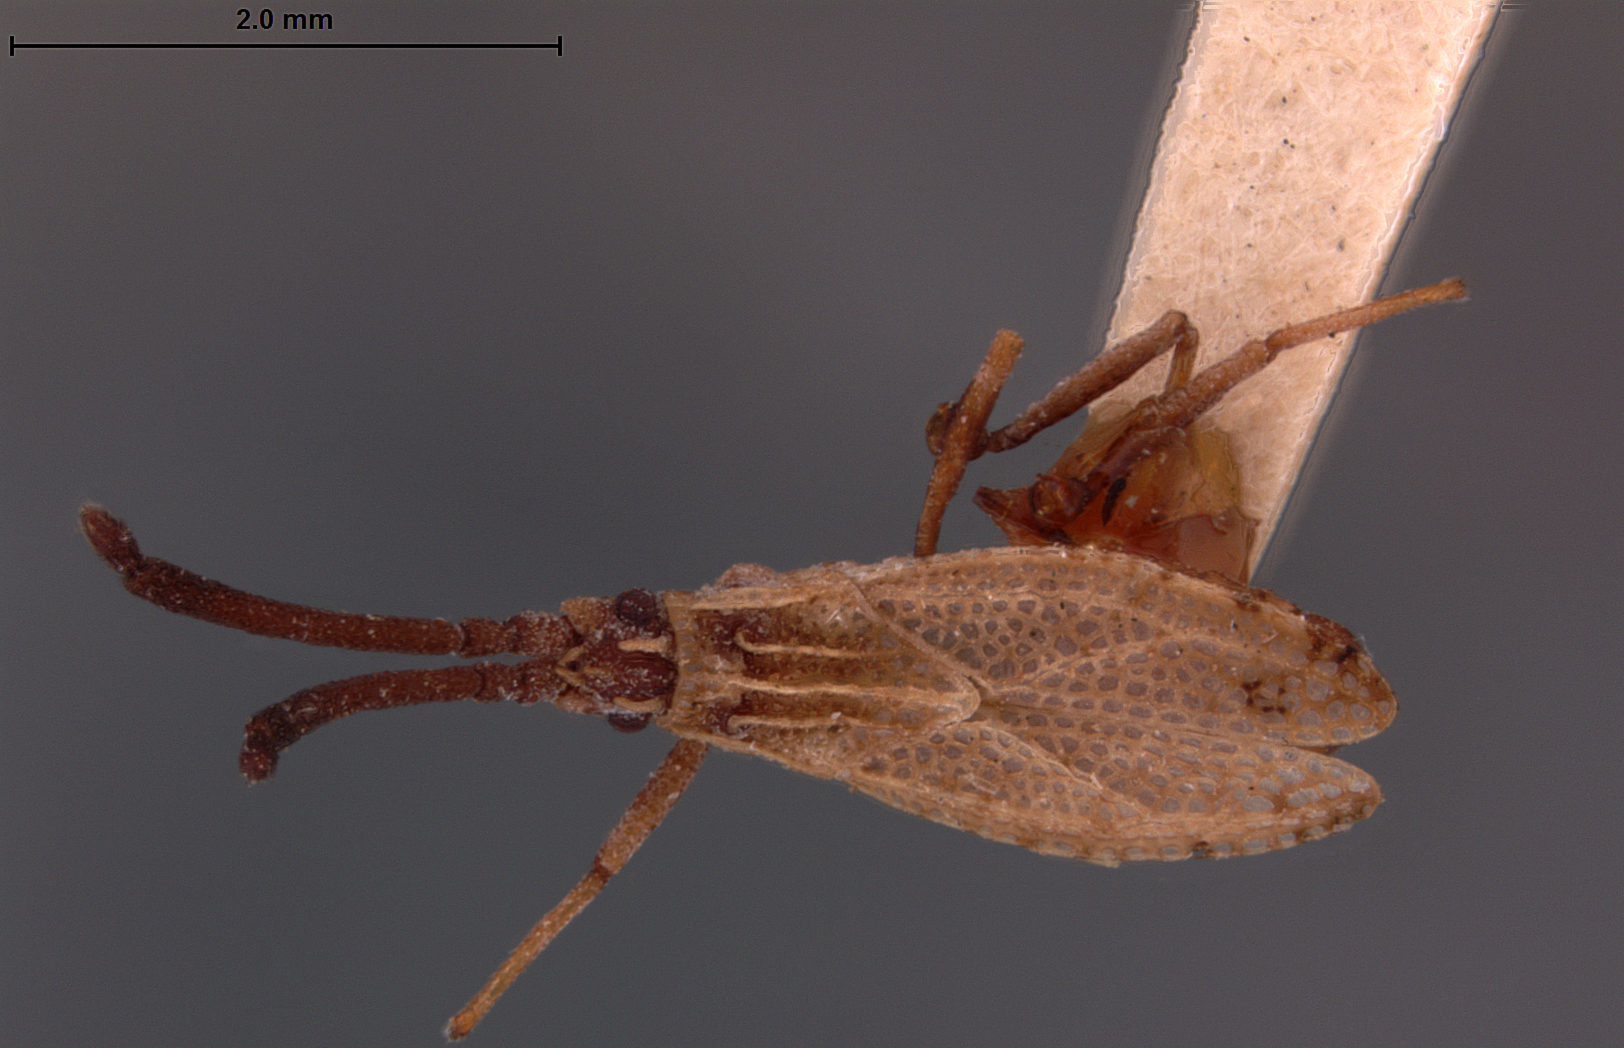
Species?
Melanorhopala balli
